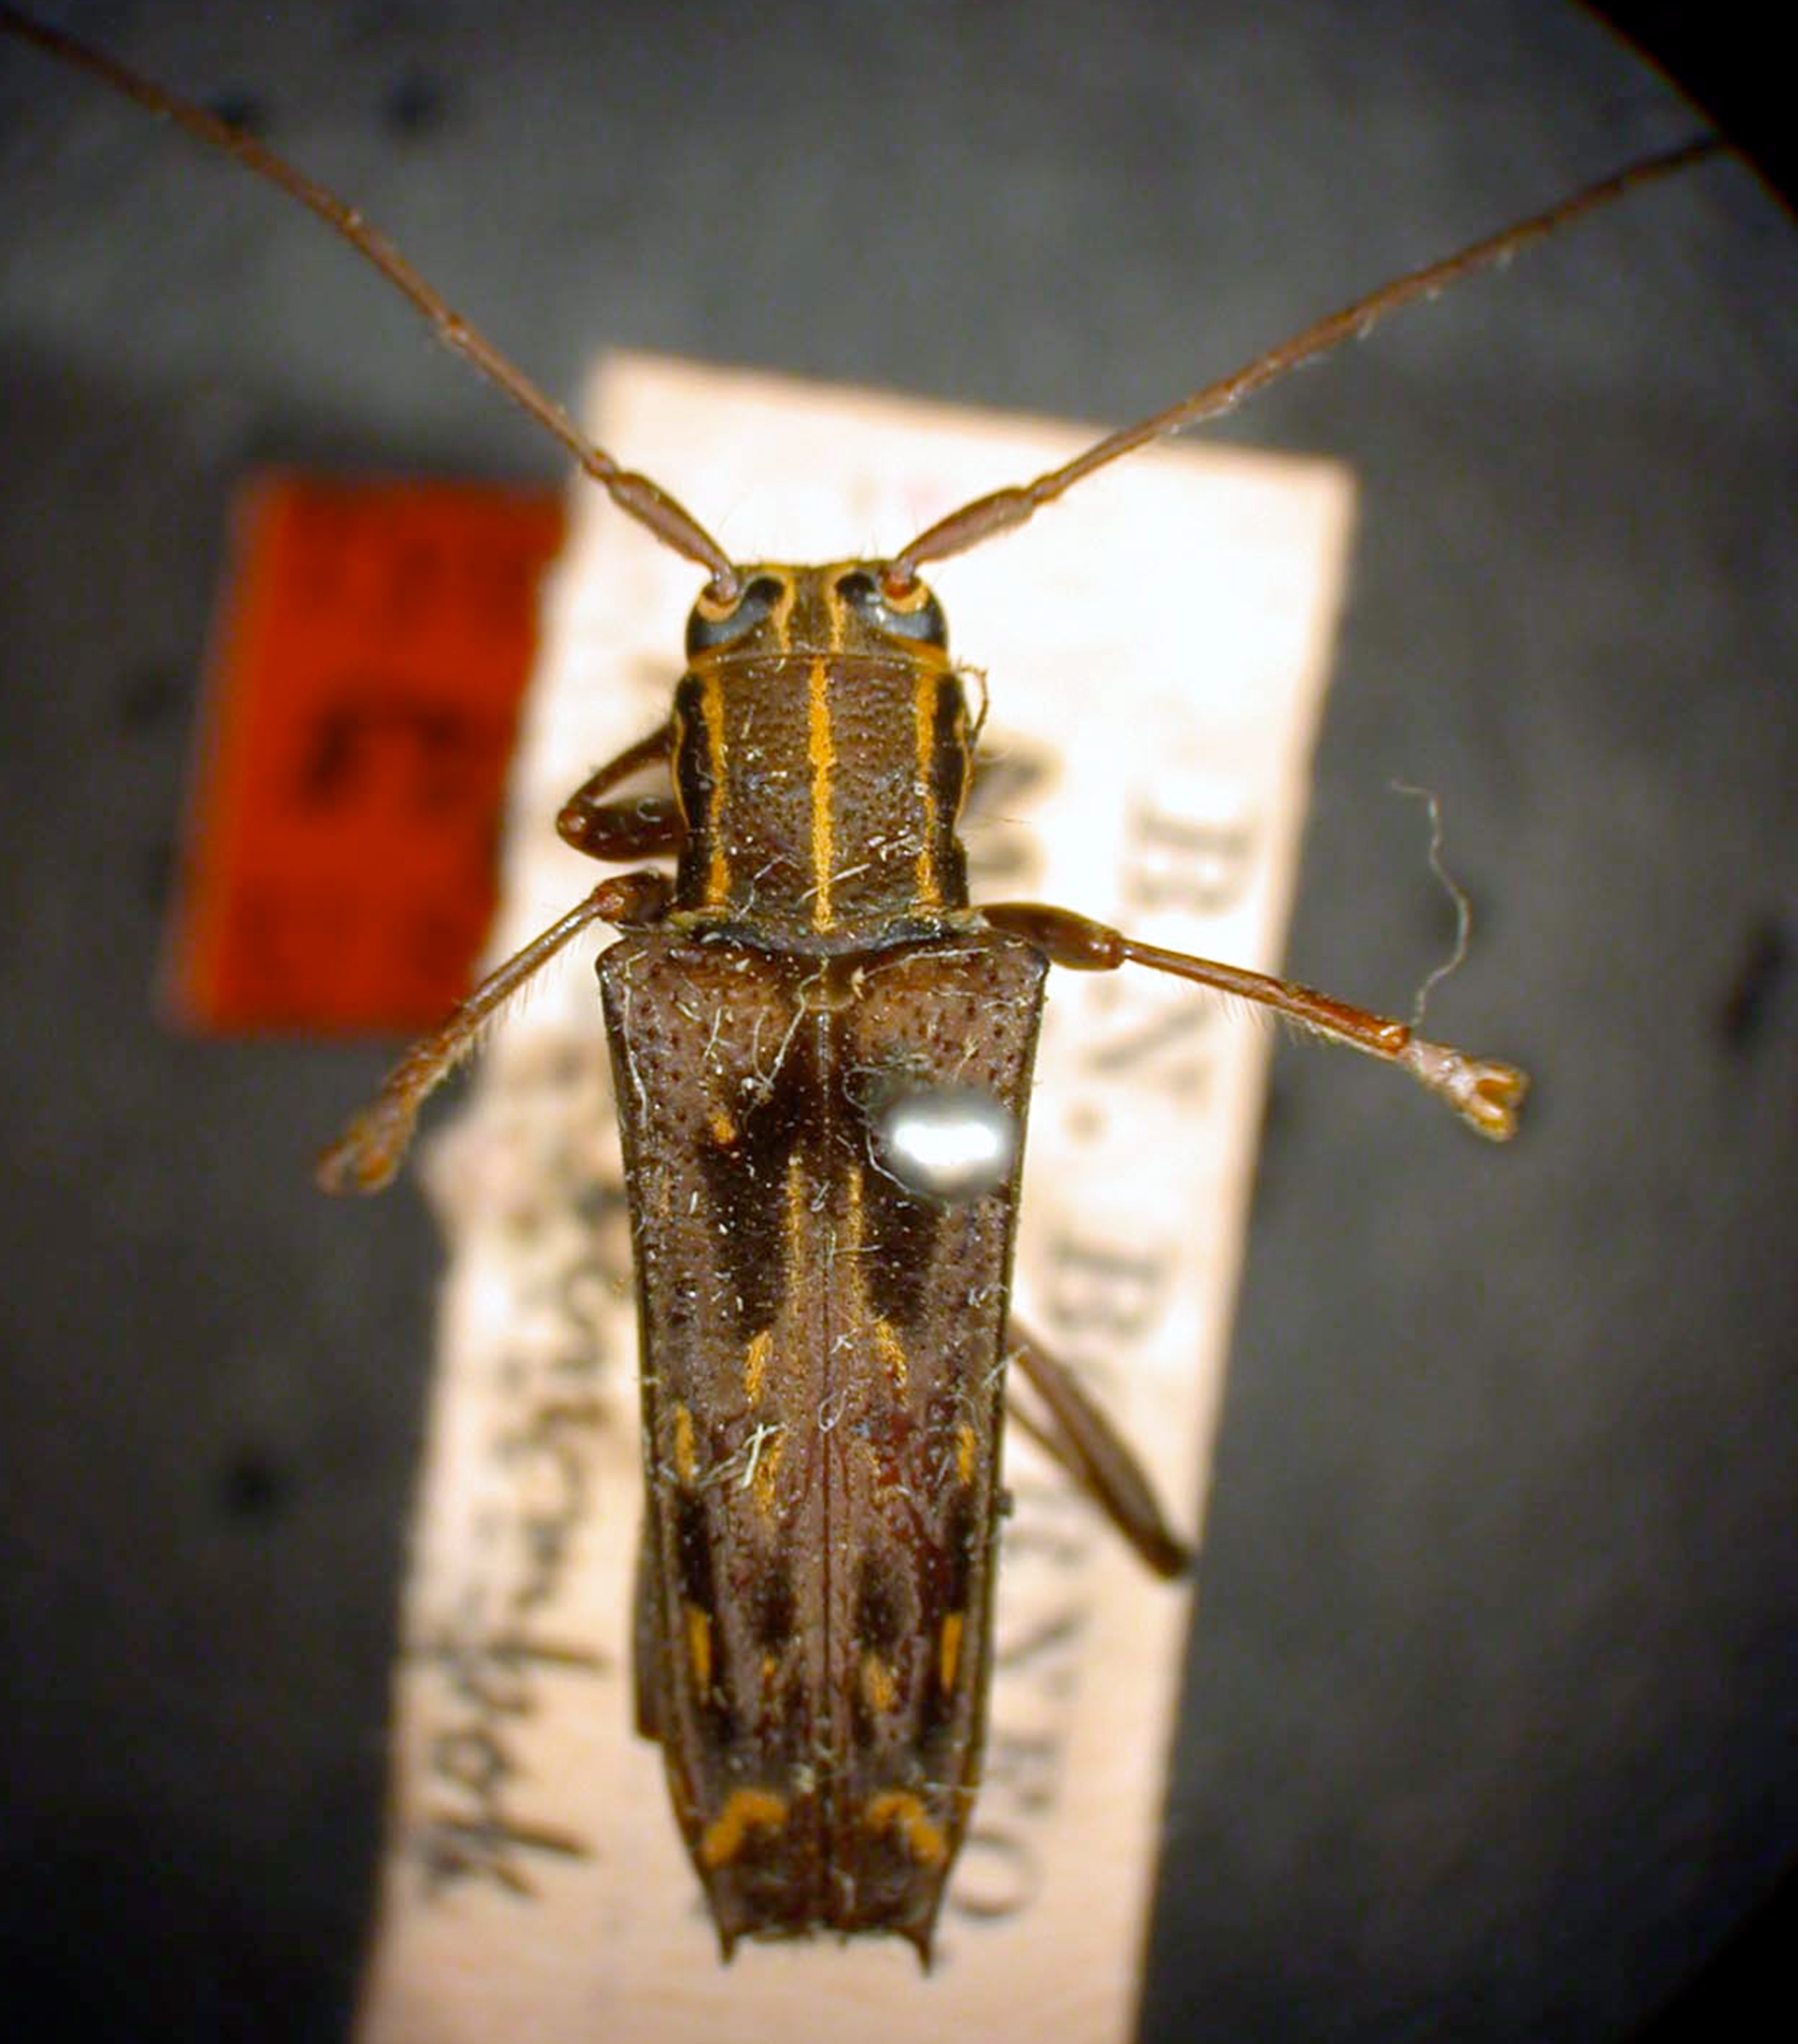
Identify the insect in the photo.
Glenea schwarzeri
